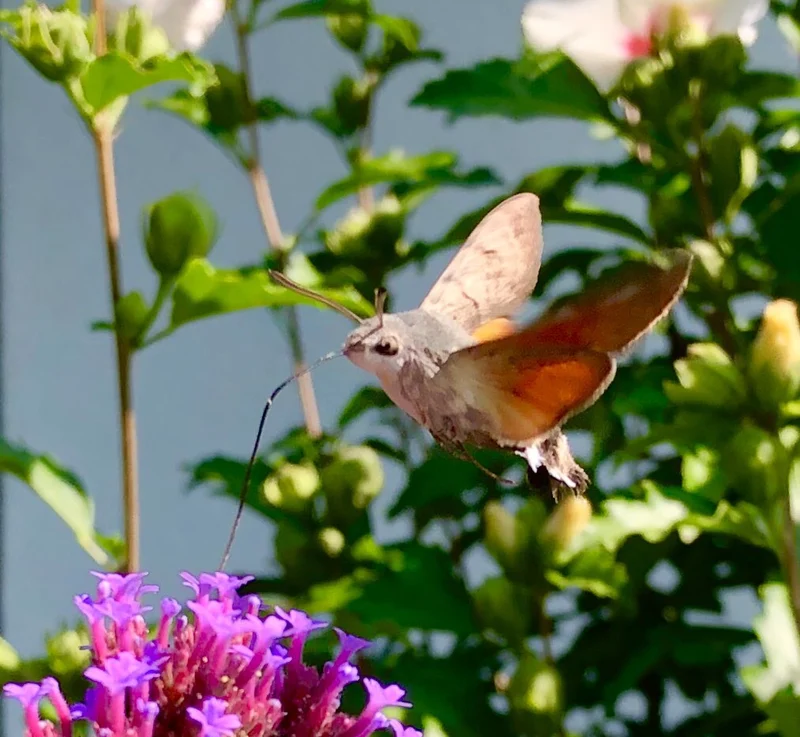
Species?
Macroglossum stellatarum
